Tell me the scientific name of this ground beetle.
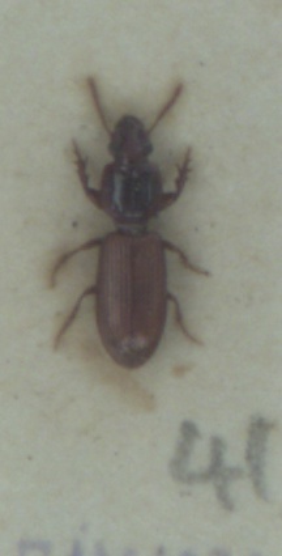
Clivina collaris
